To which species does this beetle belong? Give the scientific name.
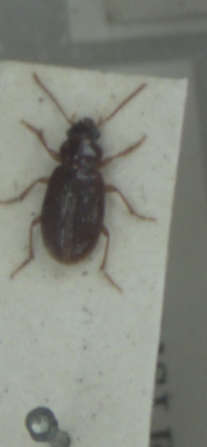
Bradycellus sharpi
